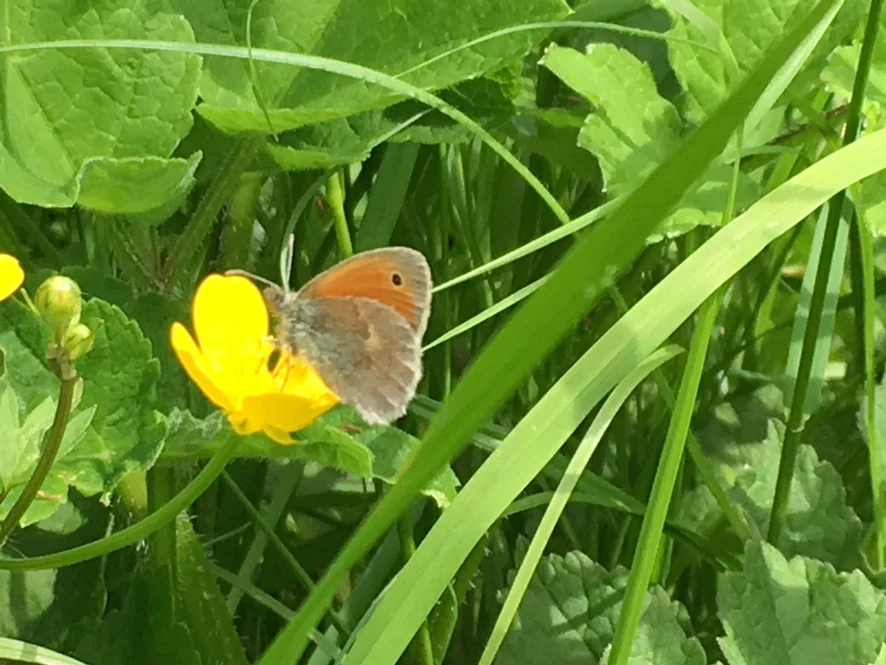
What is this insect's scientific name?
Coenonympha pamphilus
